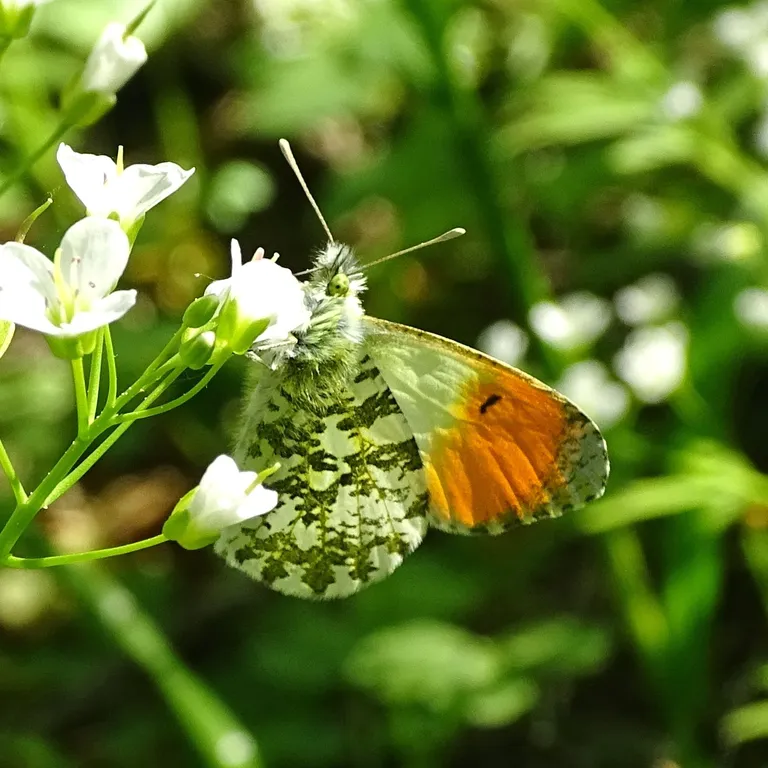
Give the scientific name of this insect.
Anthocharis cardamines
